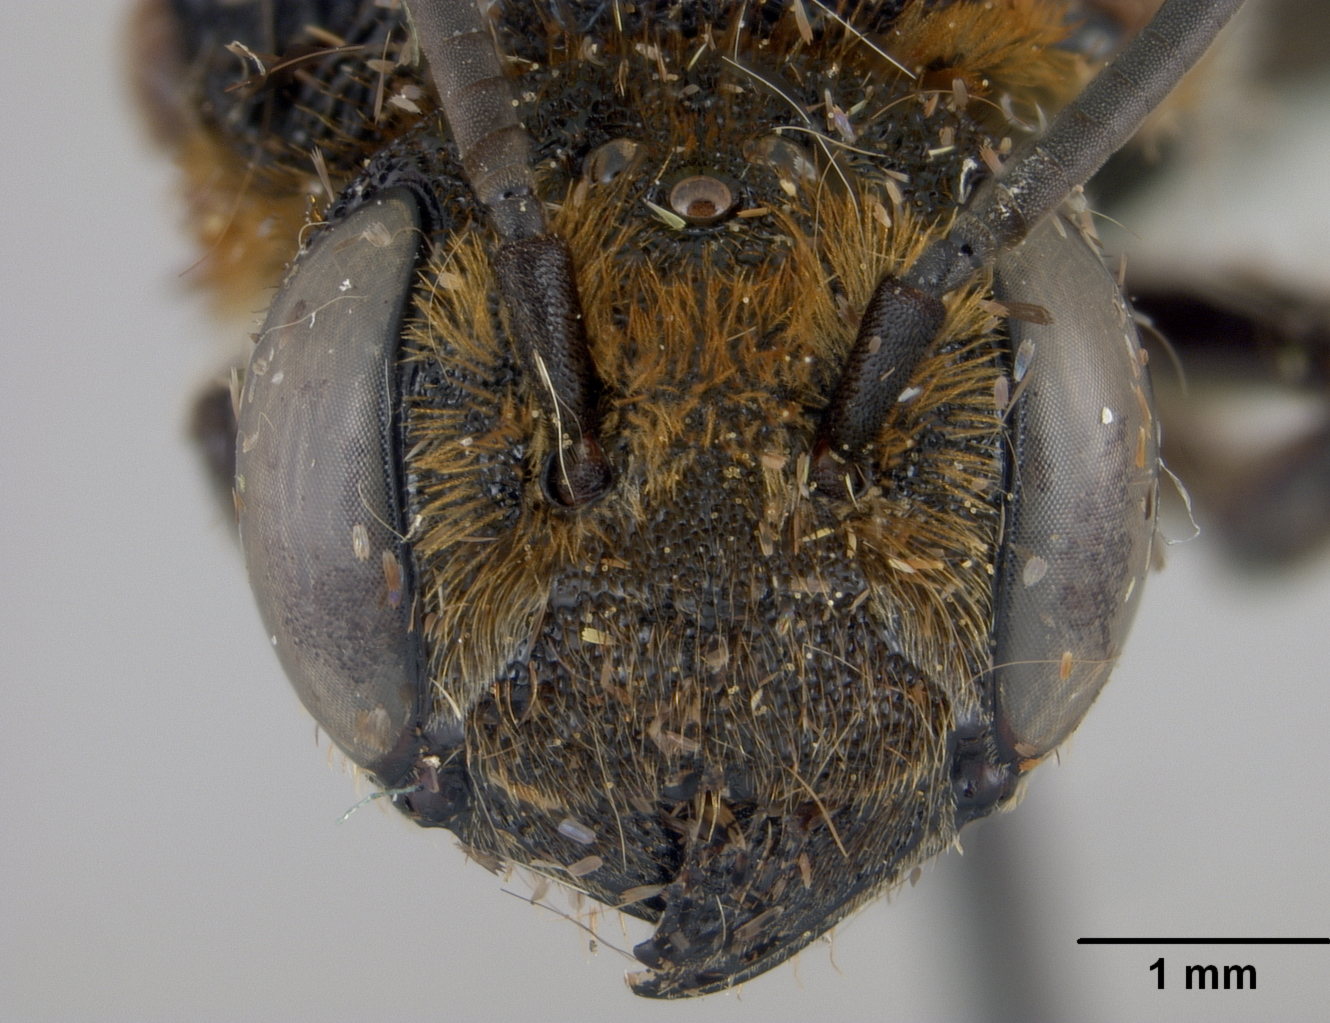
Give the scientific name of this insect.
Megachile strupigera
